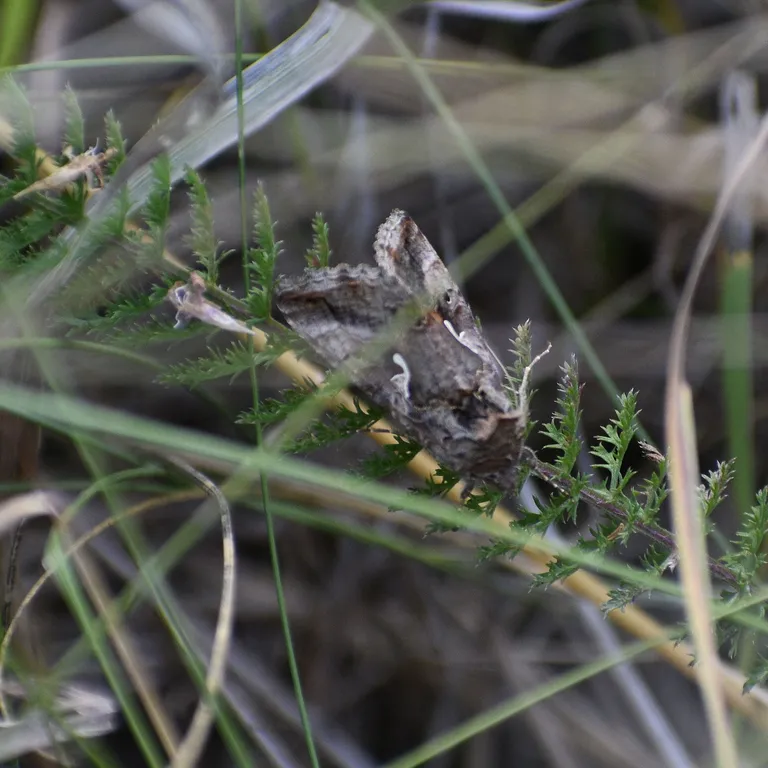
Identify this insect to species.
Autographa gamma
